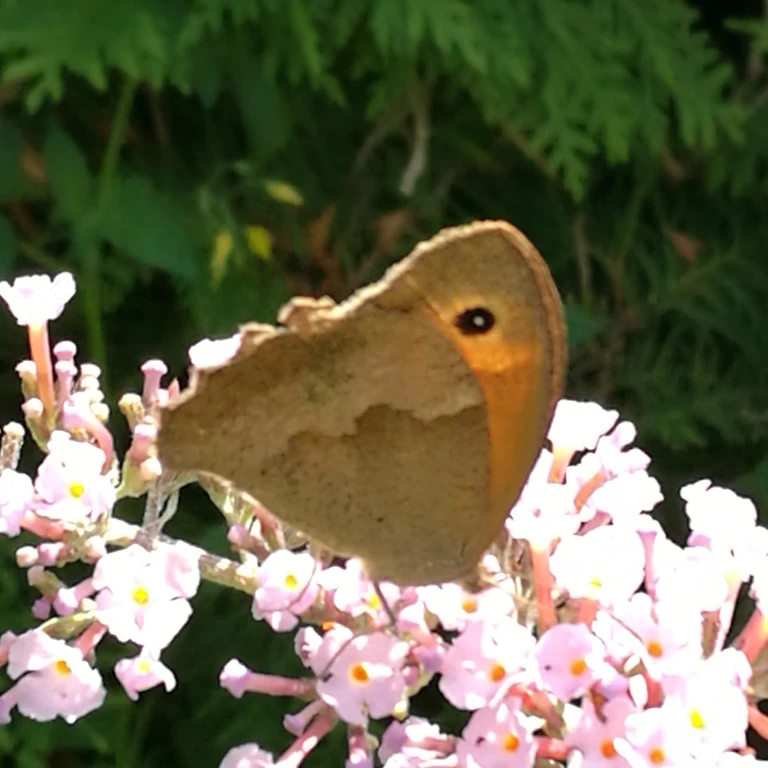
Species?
Maniola jurtina
